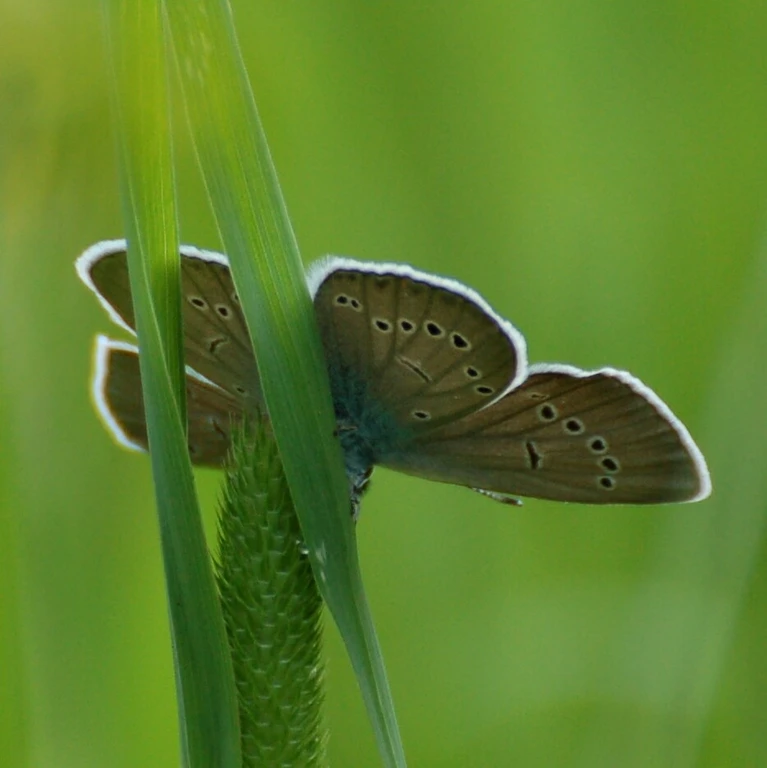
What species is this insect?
Cyaniris semiargus
